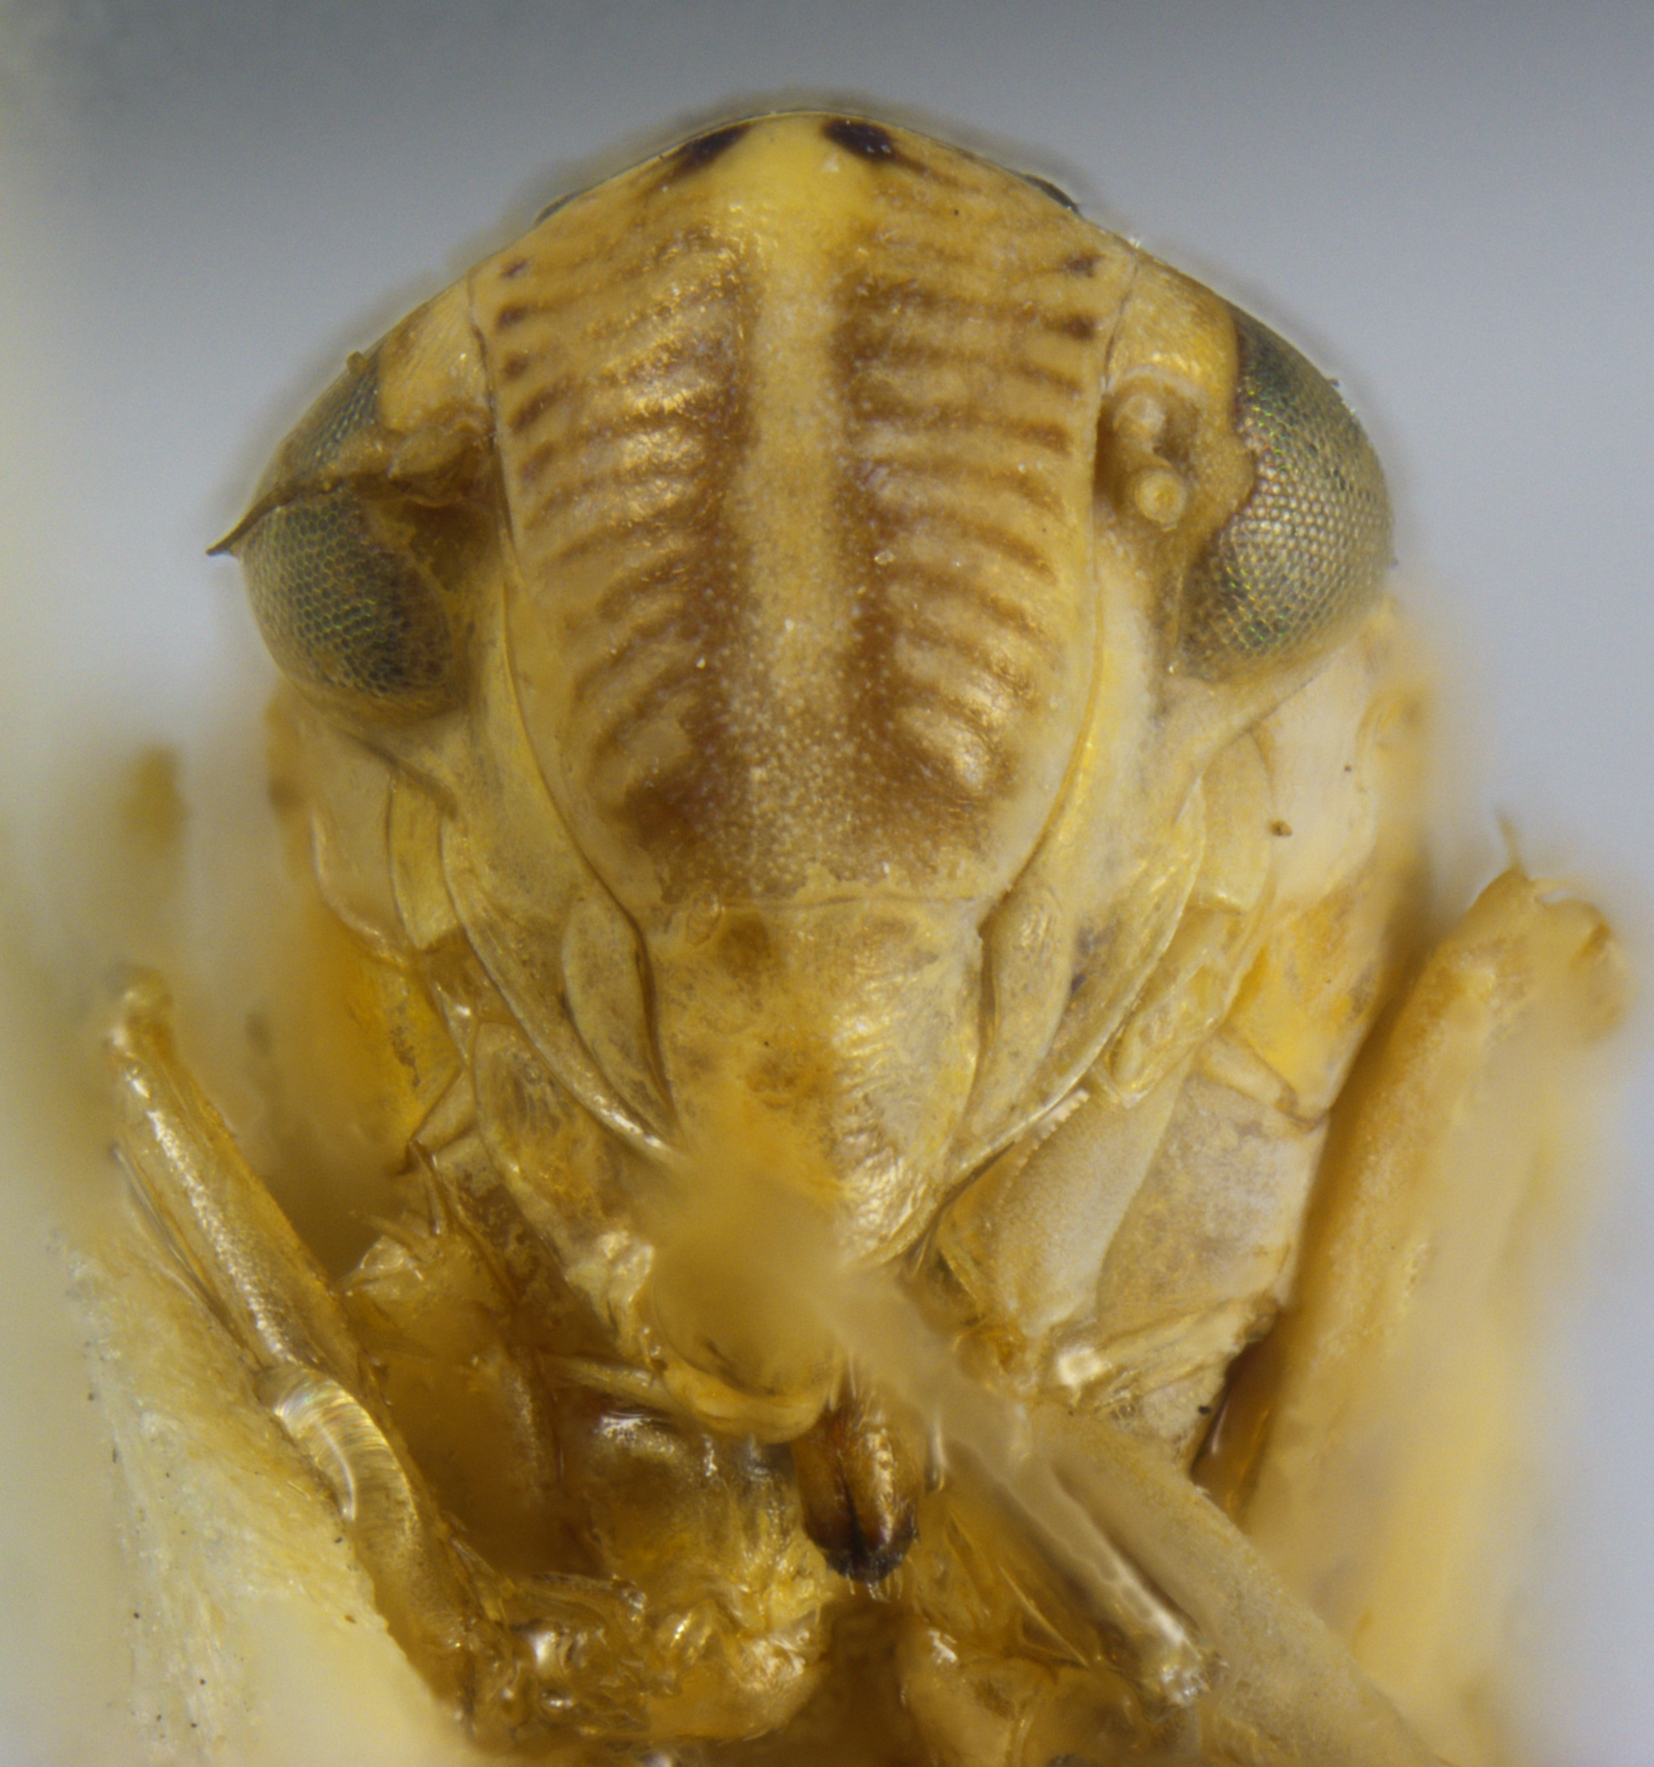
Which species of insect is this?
Cicadella sidana
